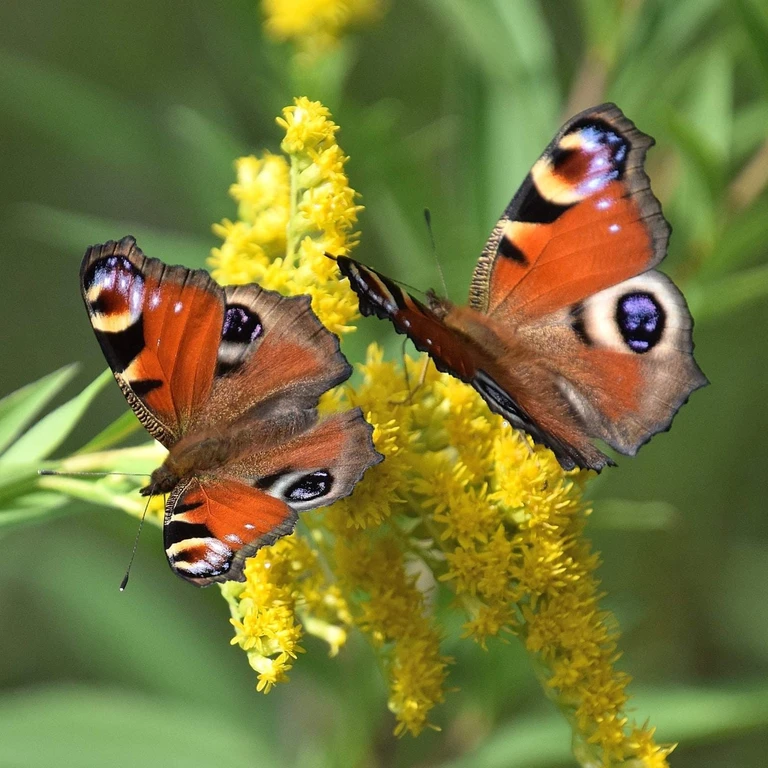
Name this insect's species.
Aglais io
